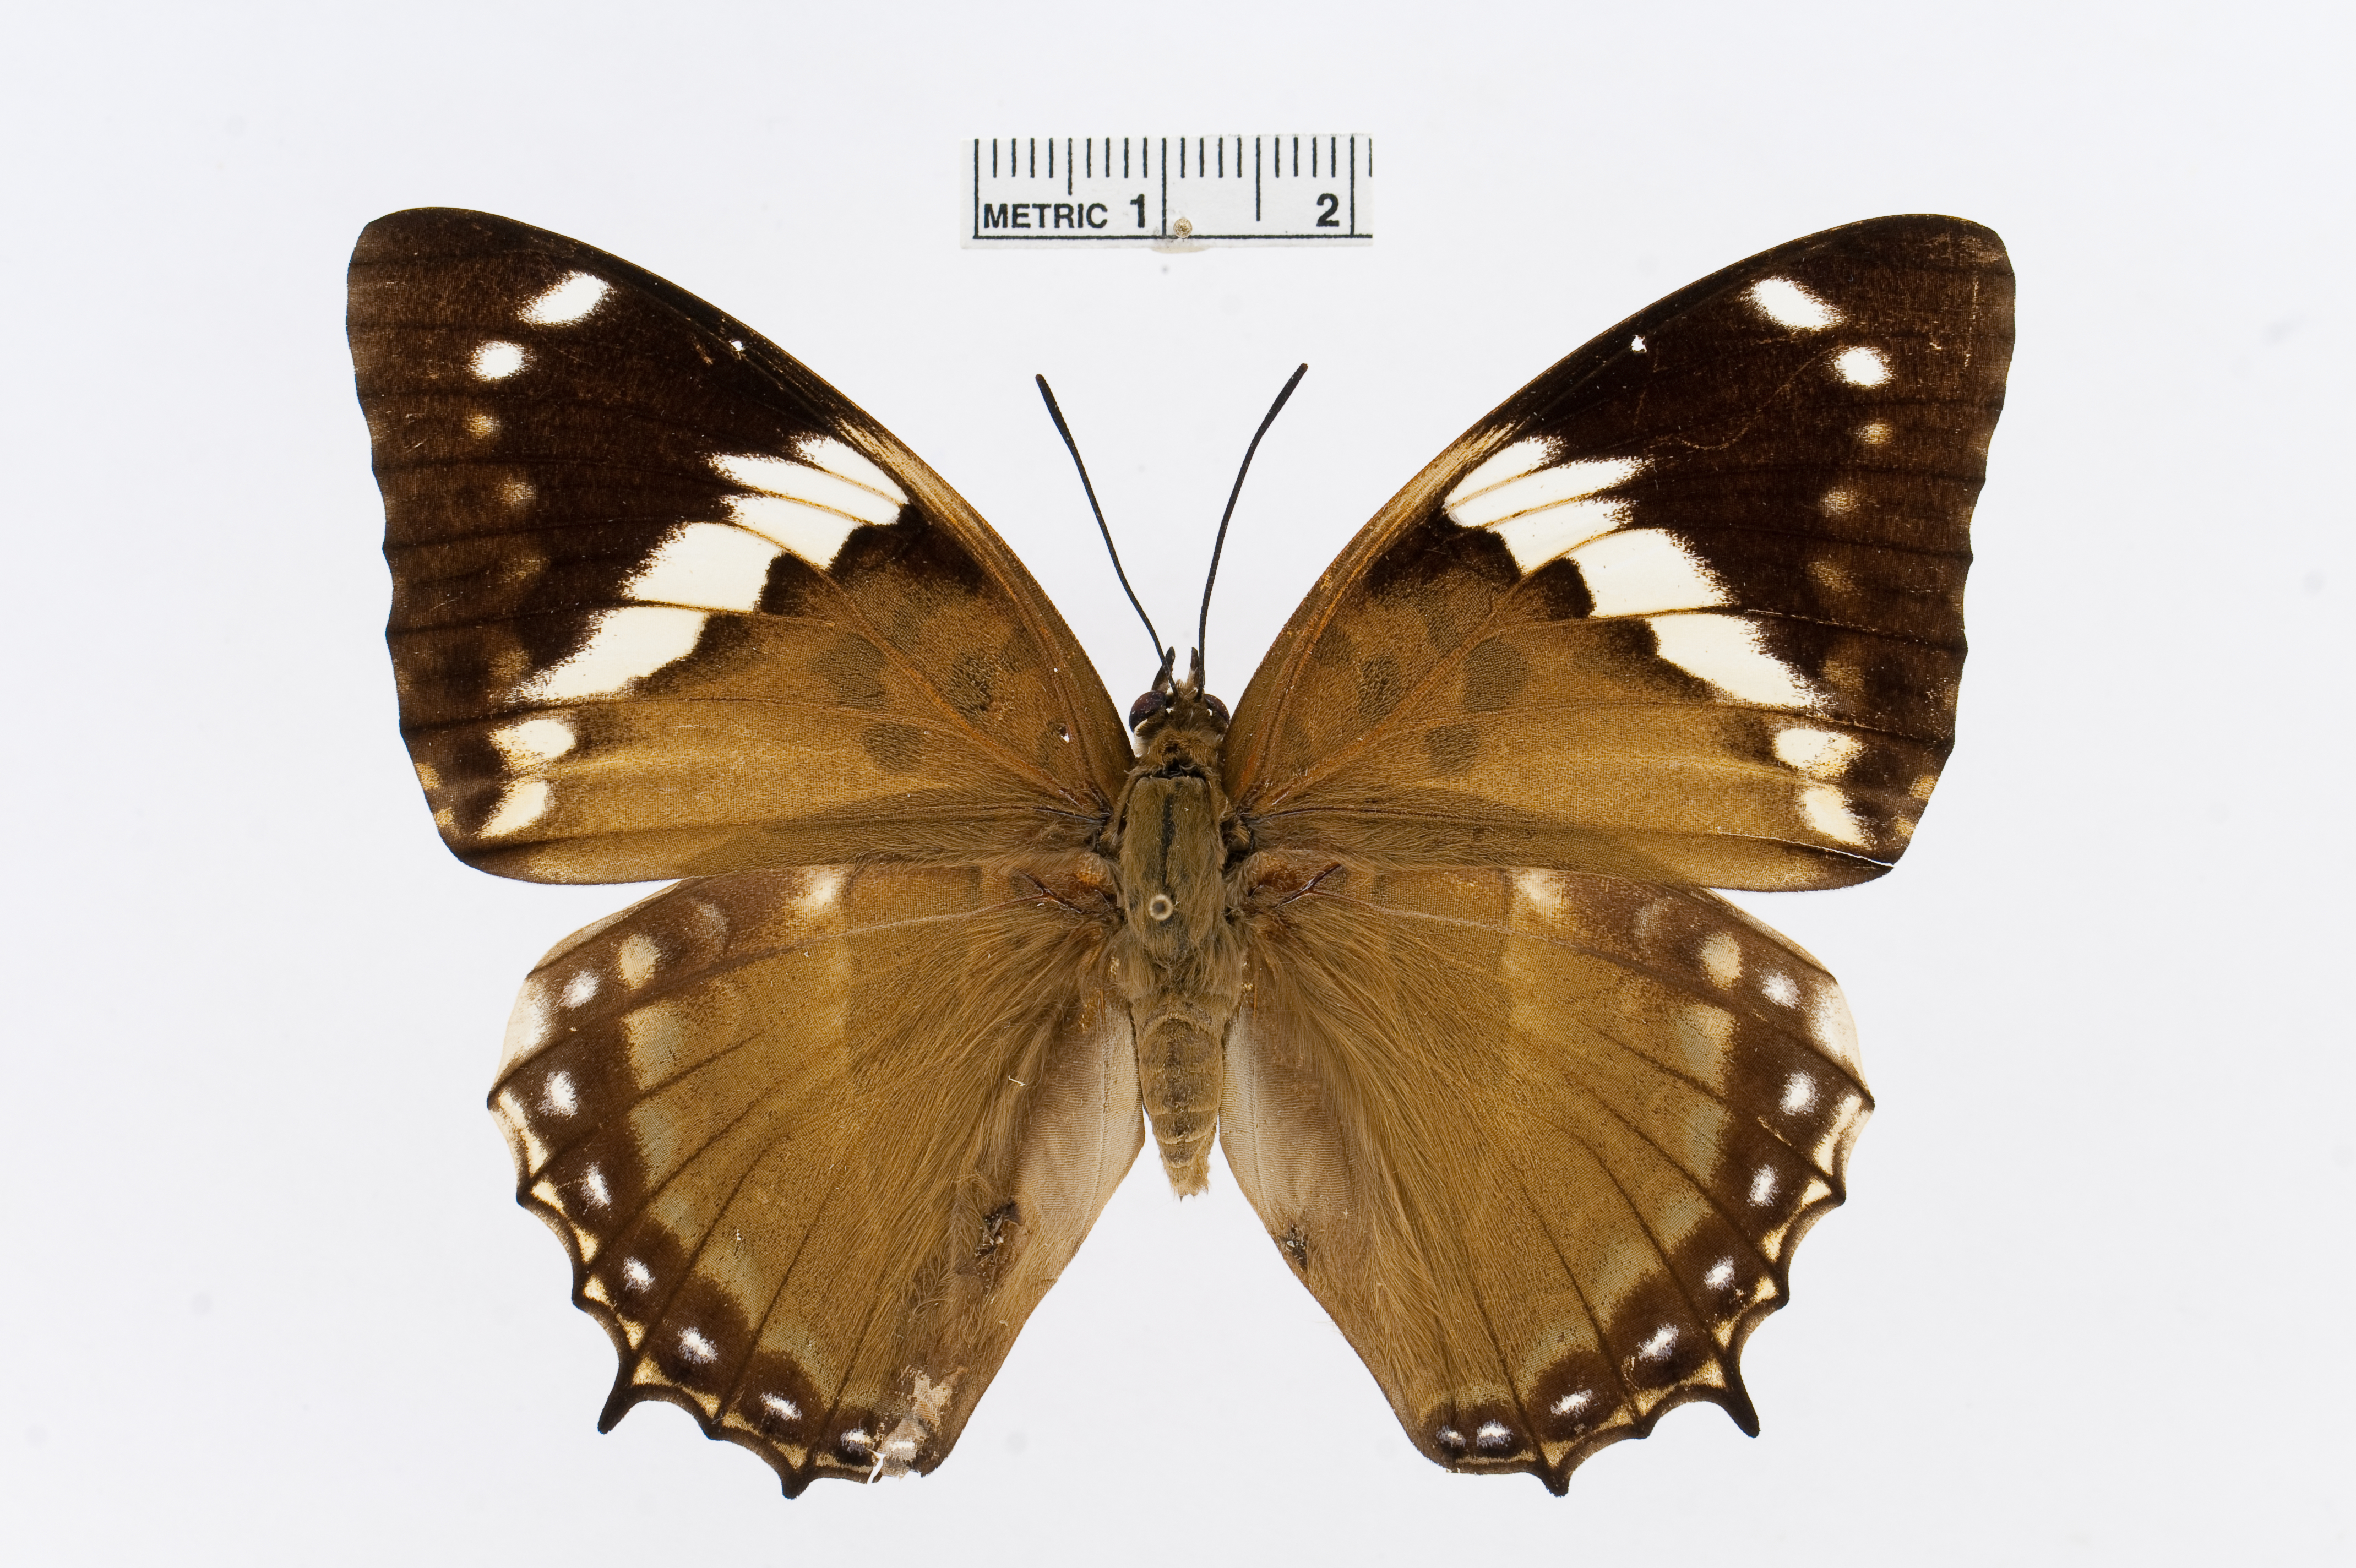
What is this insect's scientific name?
Charaxes numenes
